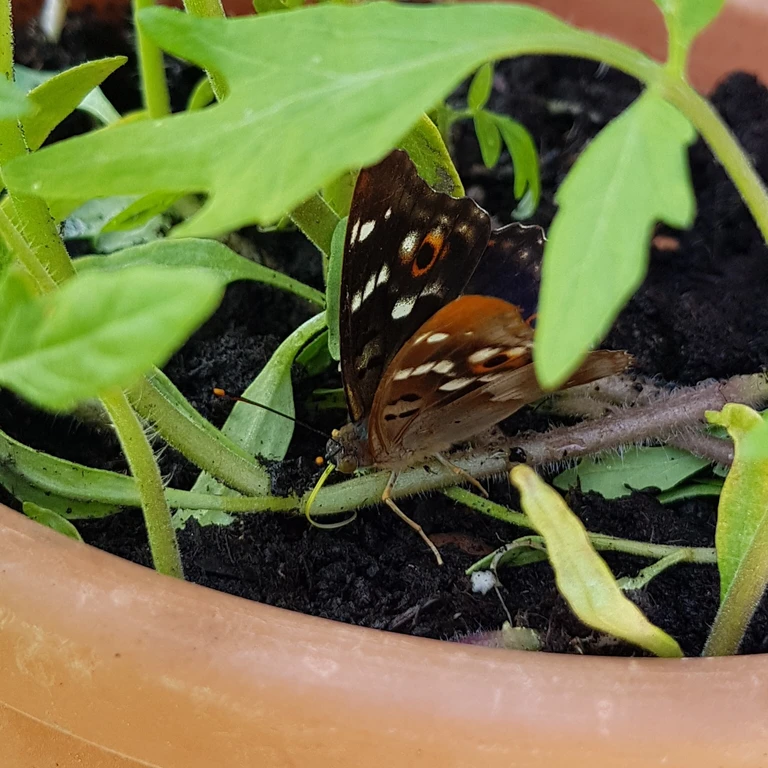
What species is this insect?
Apatura ilia
